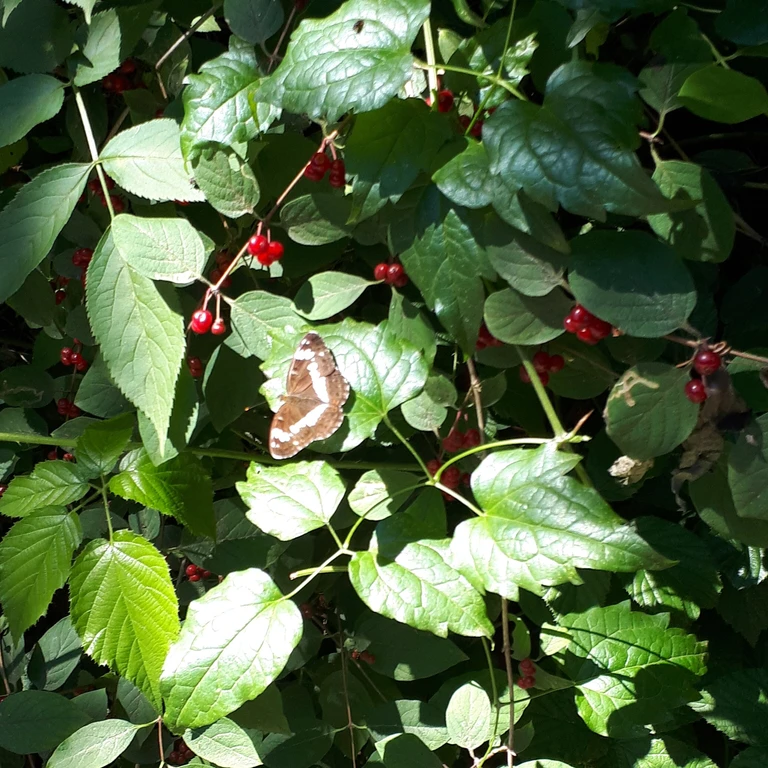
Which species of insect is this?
Limenitis camilla (also Ladoga camilla)
